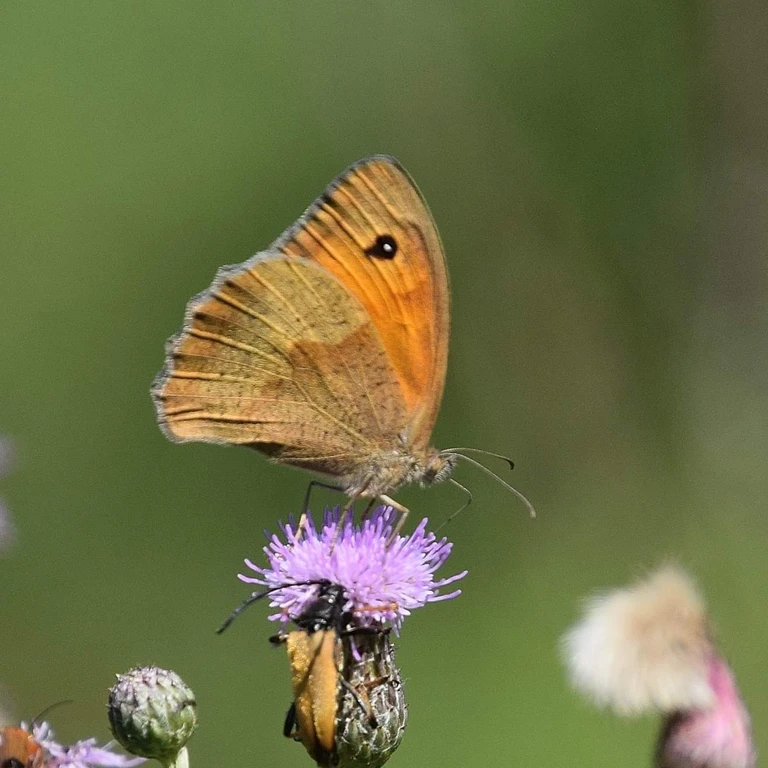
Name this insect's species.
Maniola jurtina
